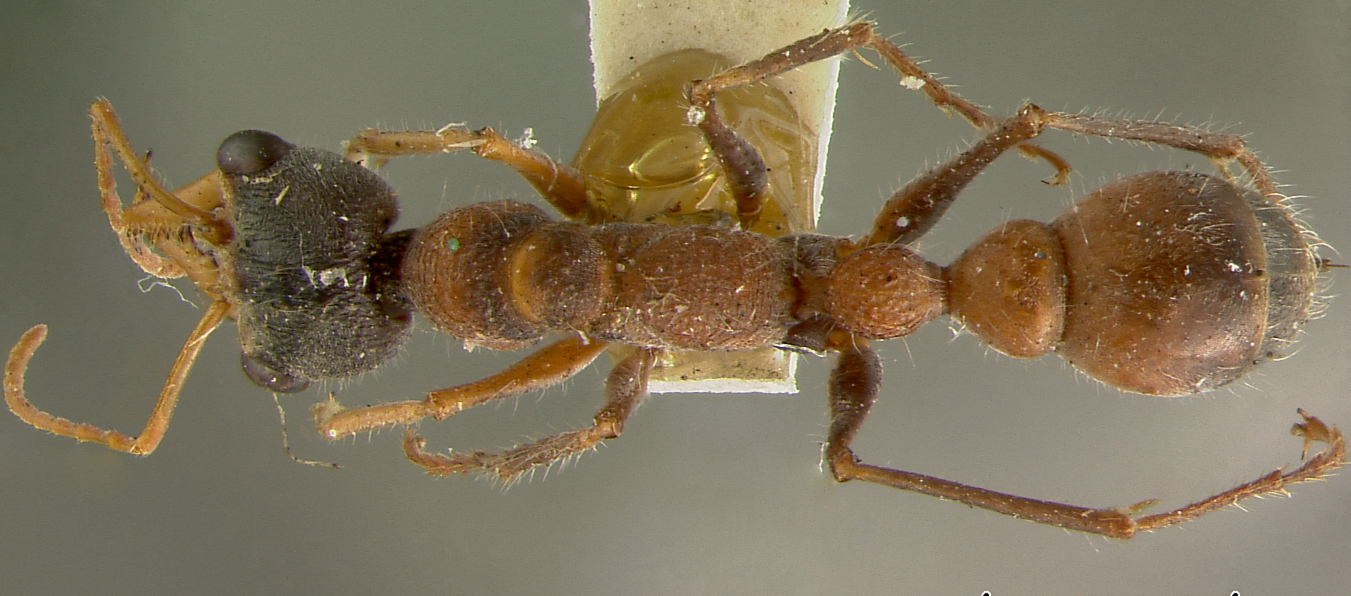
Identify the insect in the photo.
Myrmecia fucosa
